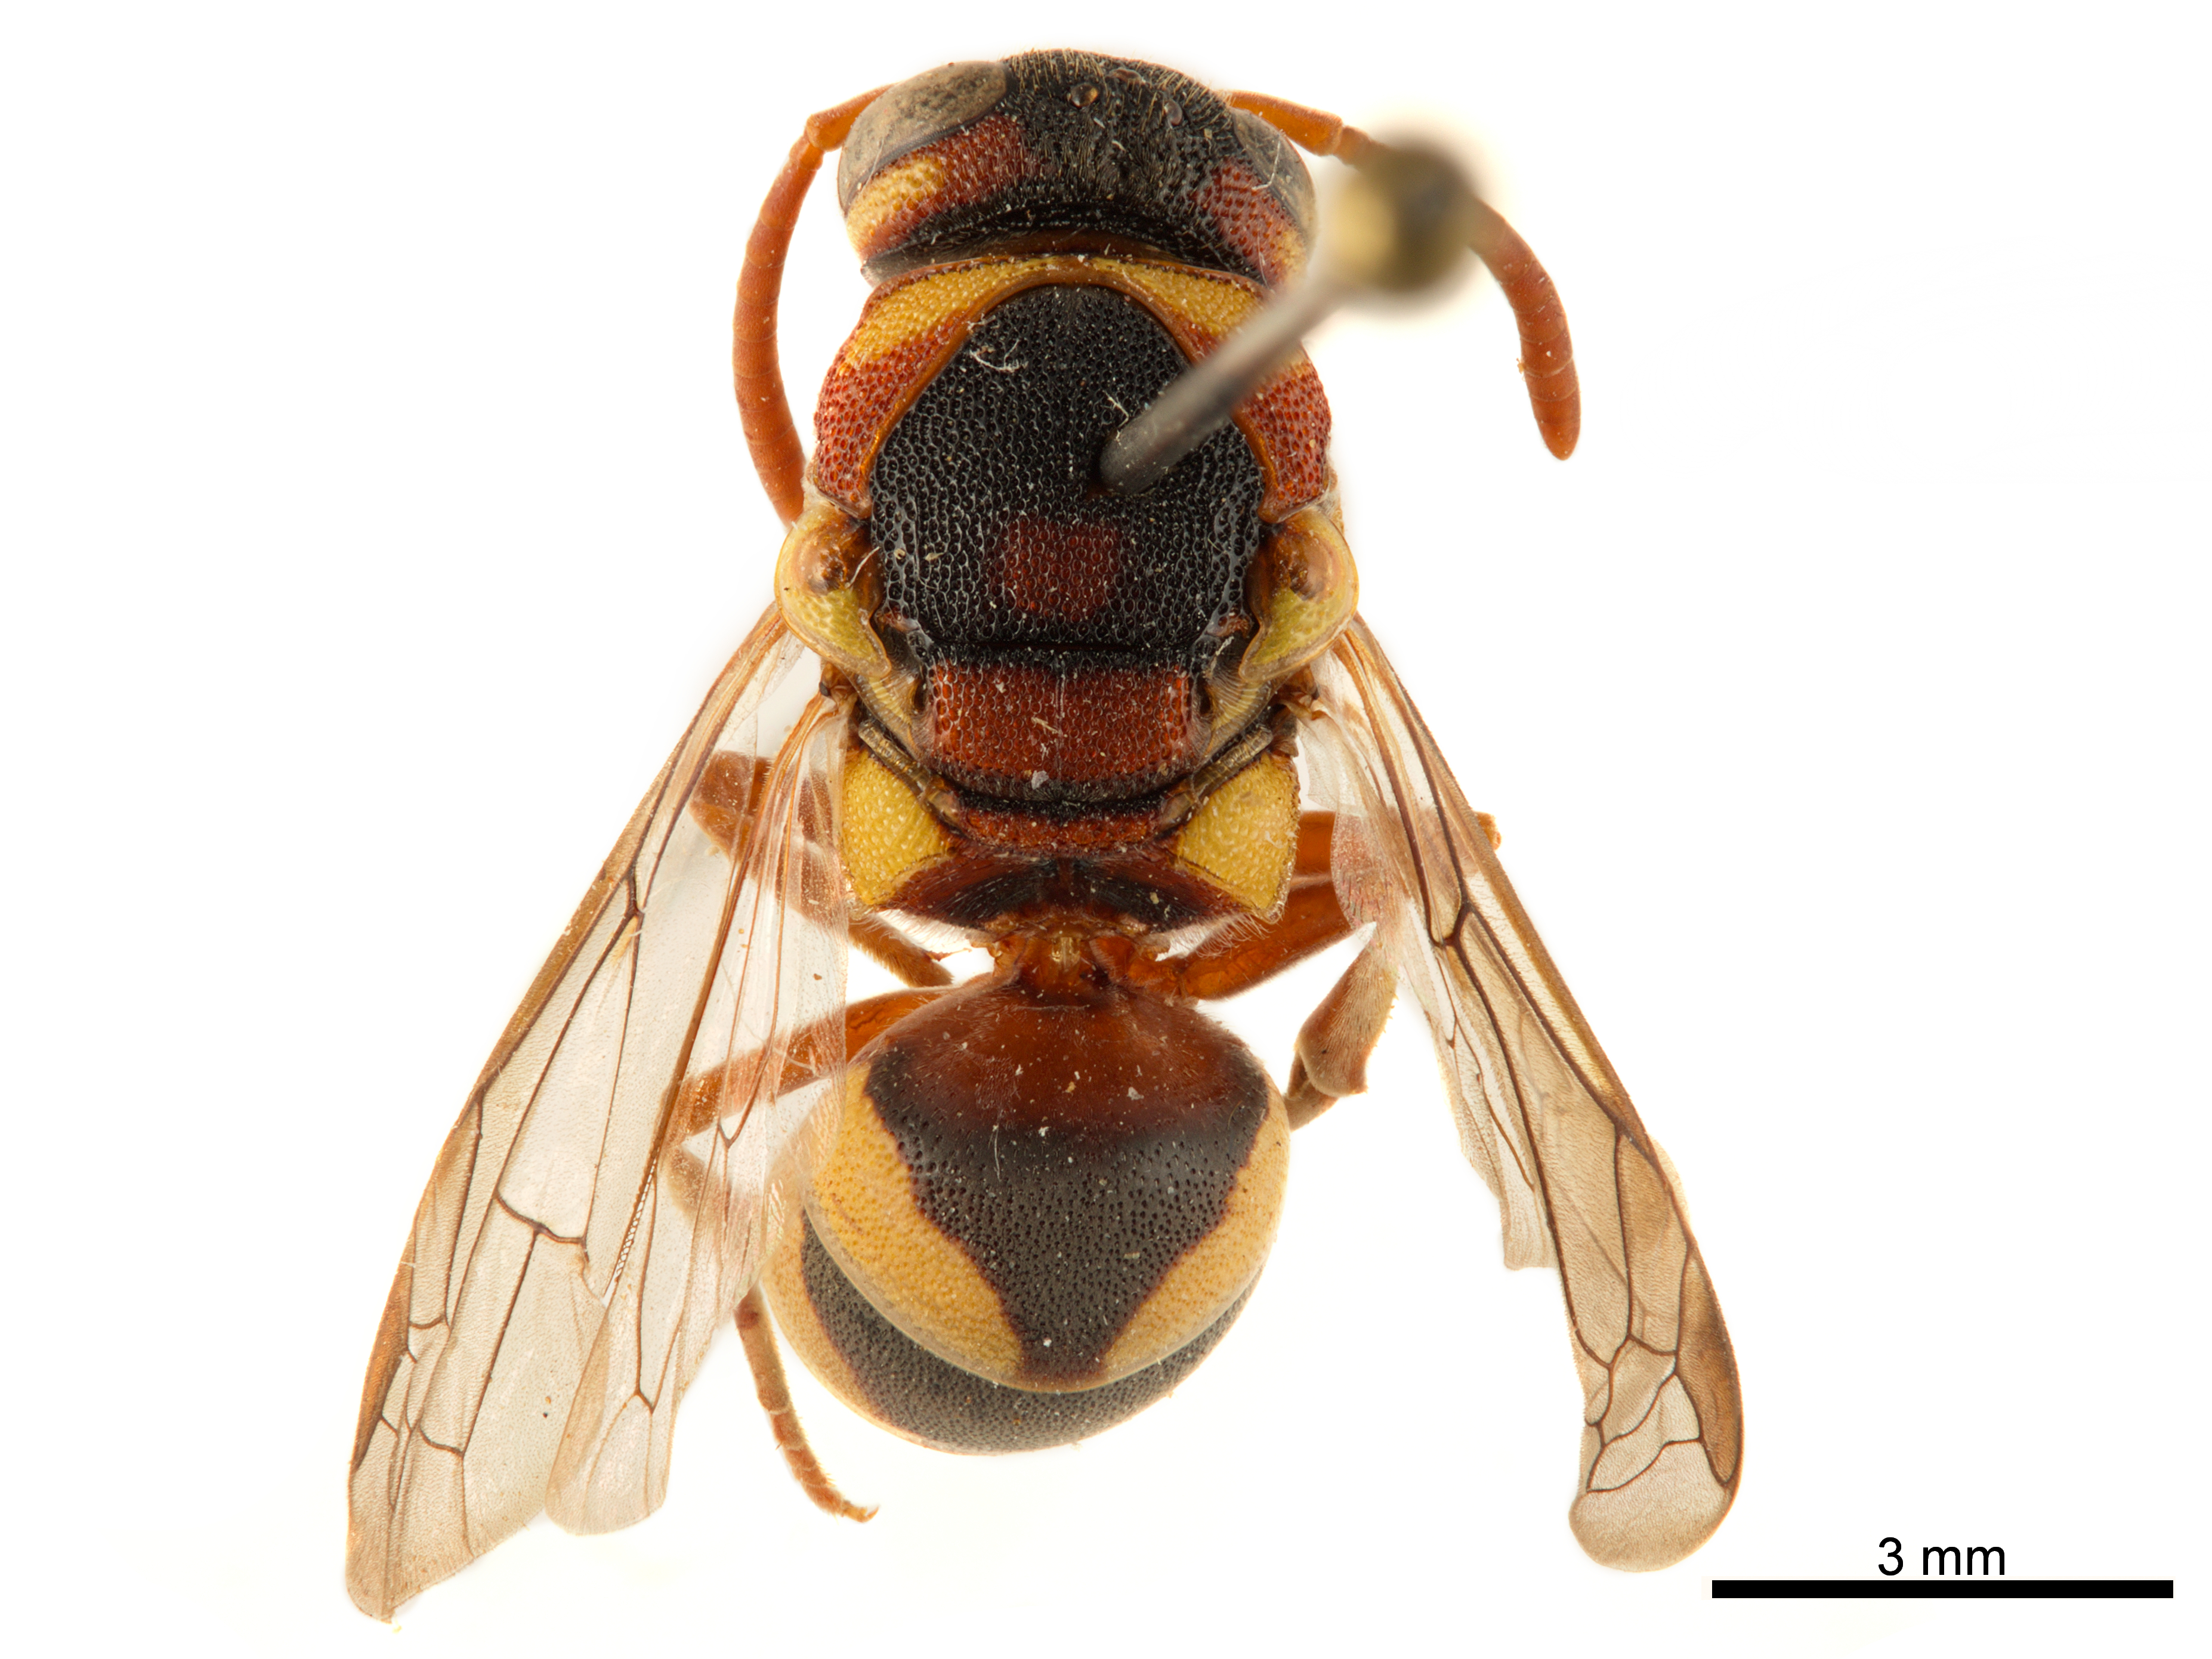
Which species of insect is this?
Knemodynerus rhynchoides
